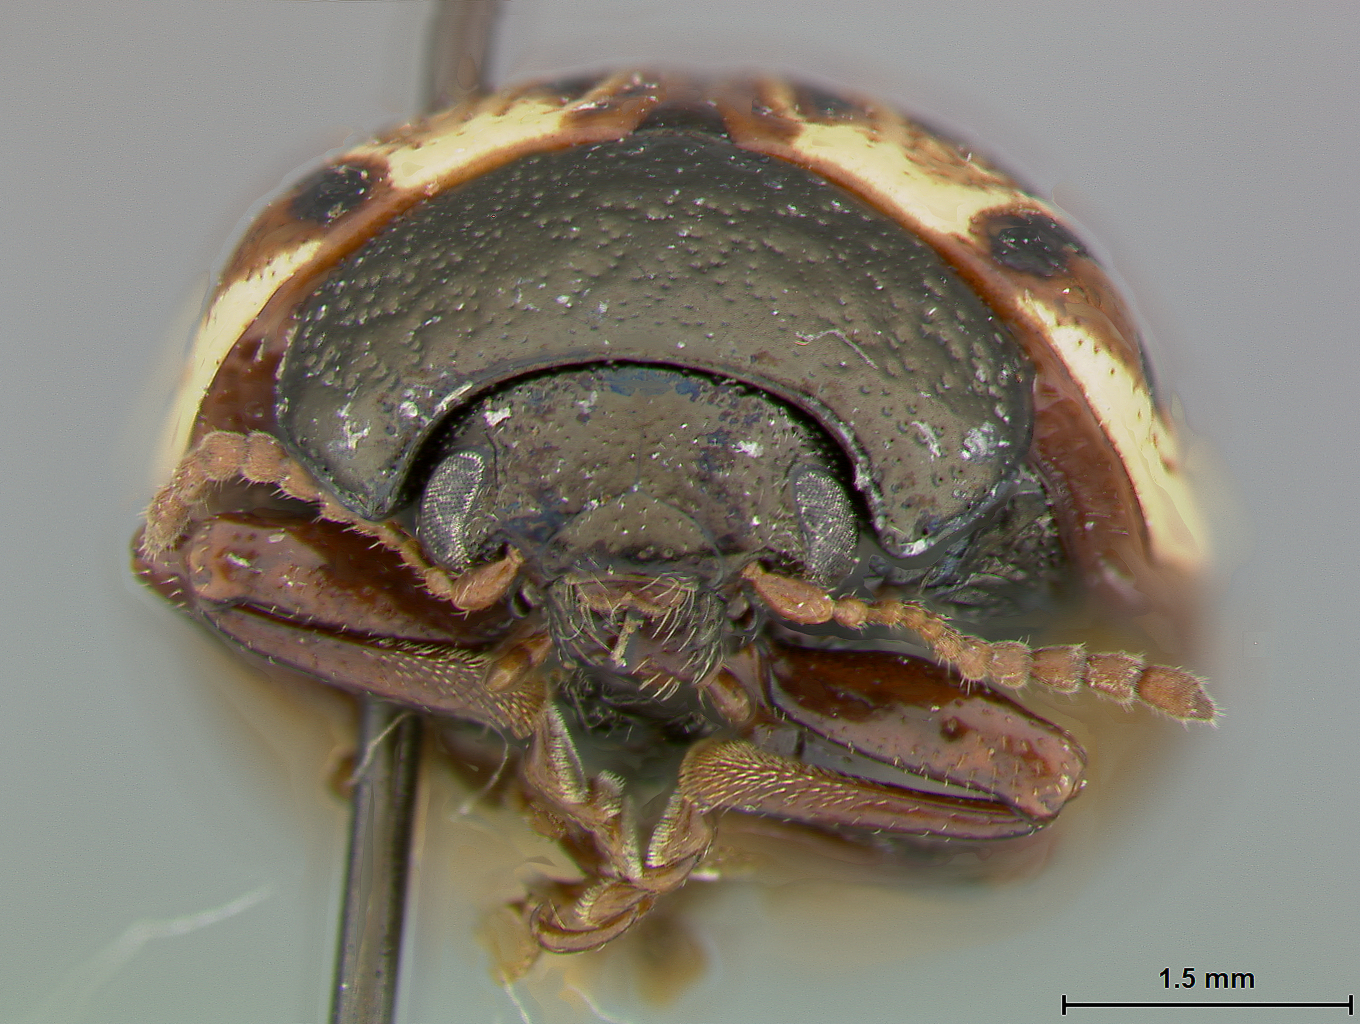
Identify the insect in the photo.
Calligrapha alni
